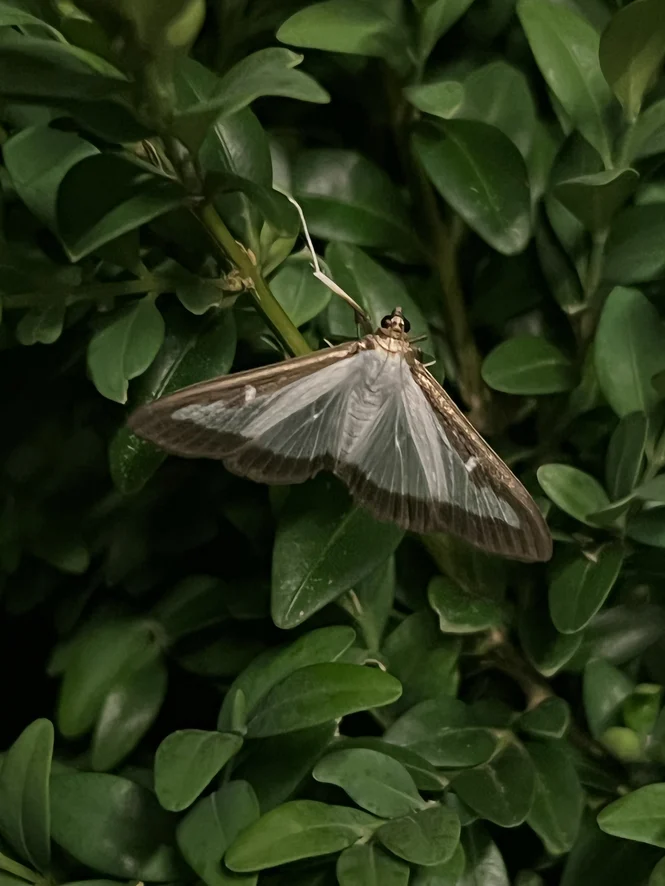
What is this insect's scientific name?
Cydalima perspectalis
